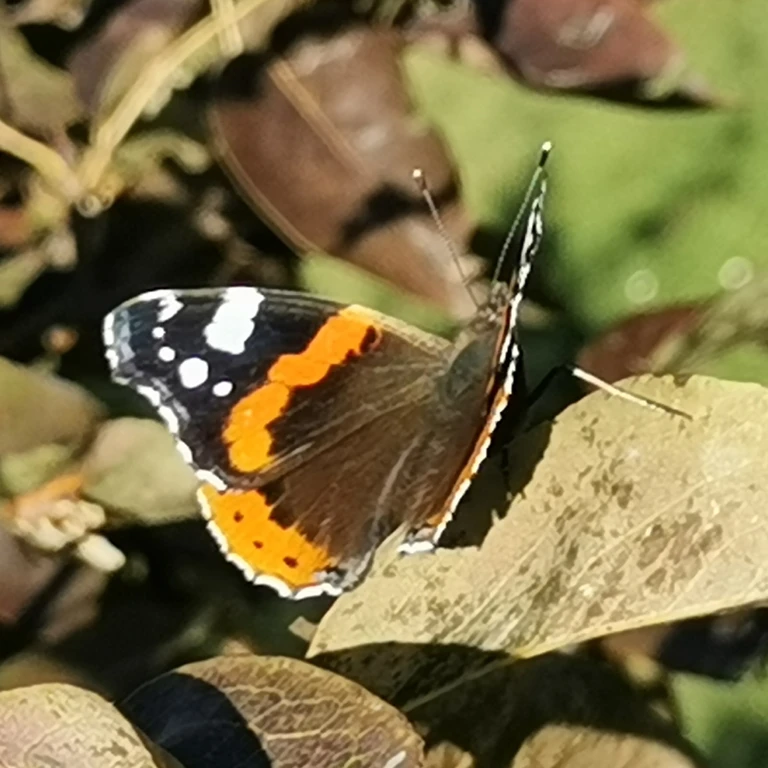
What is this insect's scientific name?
Vanessa atalanta
